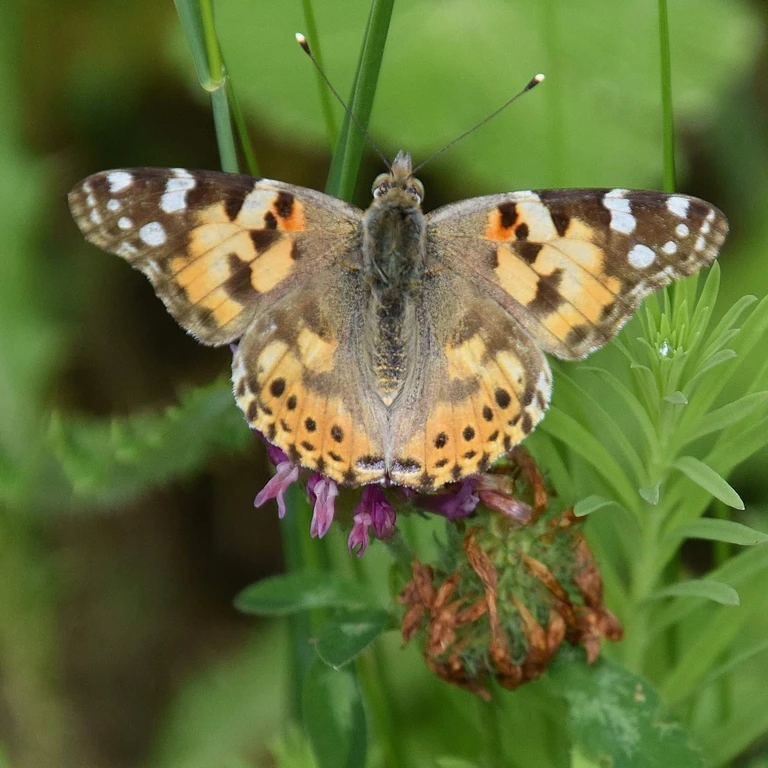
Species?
Vanessa cardui
